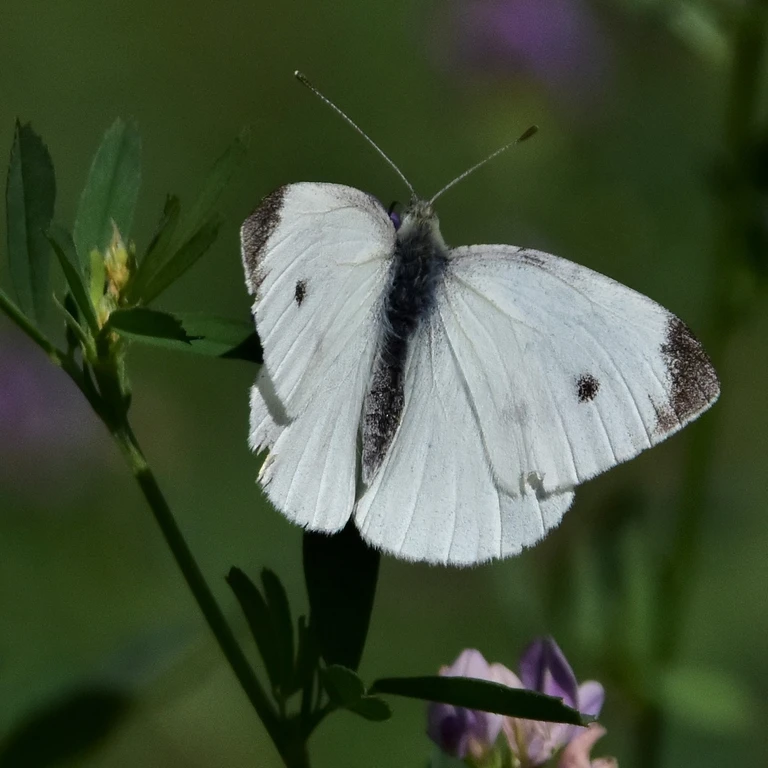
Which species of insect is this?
Pieris rapae
